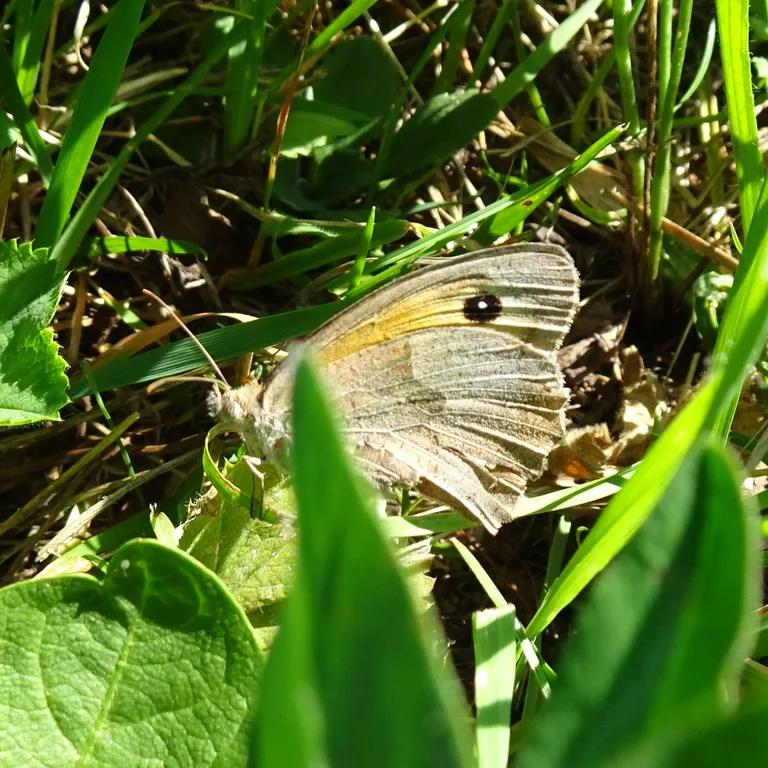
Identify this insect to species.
Maniola jurtina
